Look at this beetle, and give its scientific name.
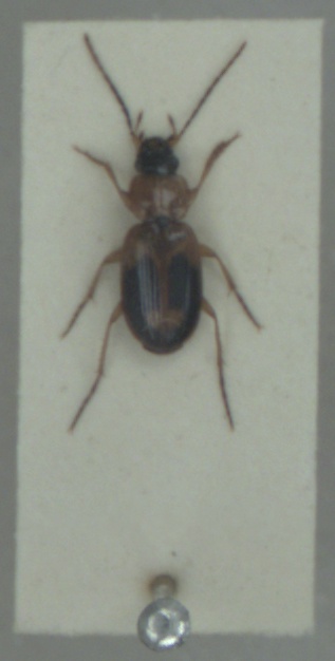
Badister bullatus
